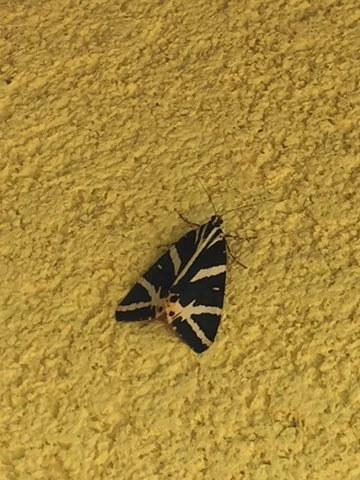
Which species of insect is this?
Euplagia quadripunctaria
